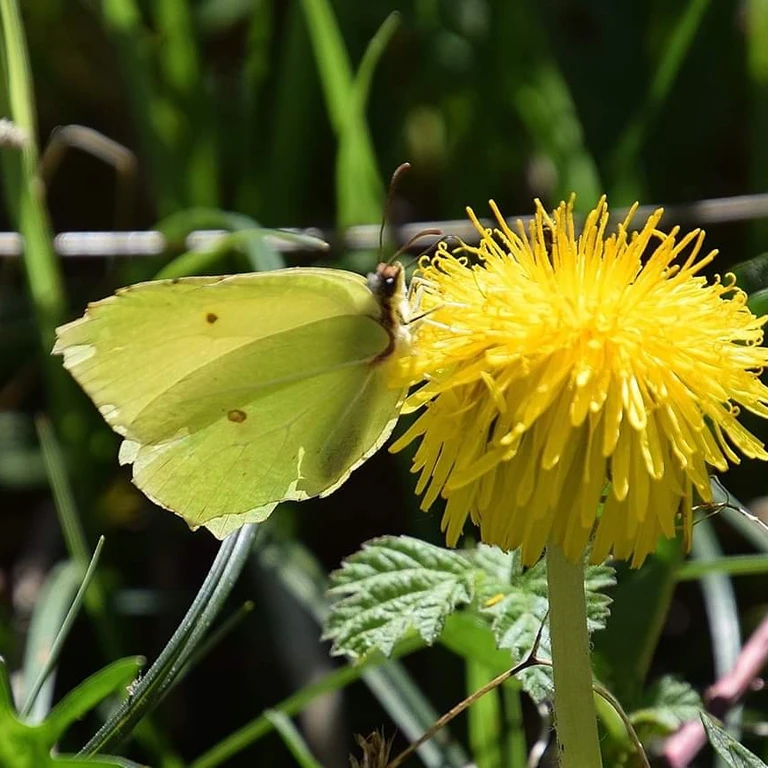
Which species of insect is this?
Gonepteryx rhamni
